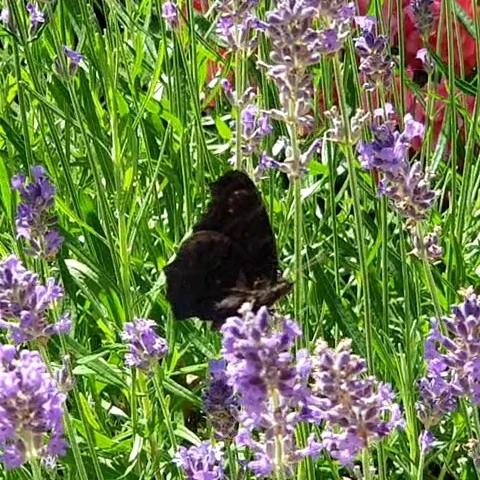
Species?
Aglais io
